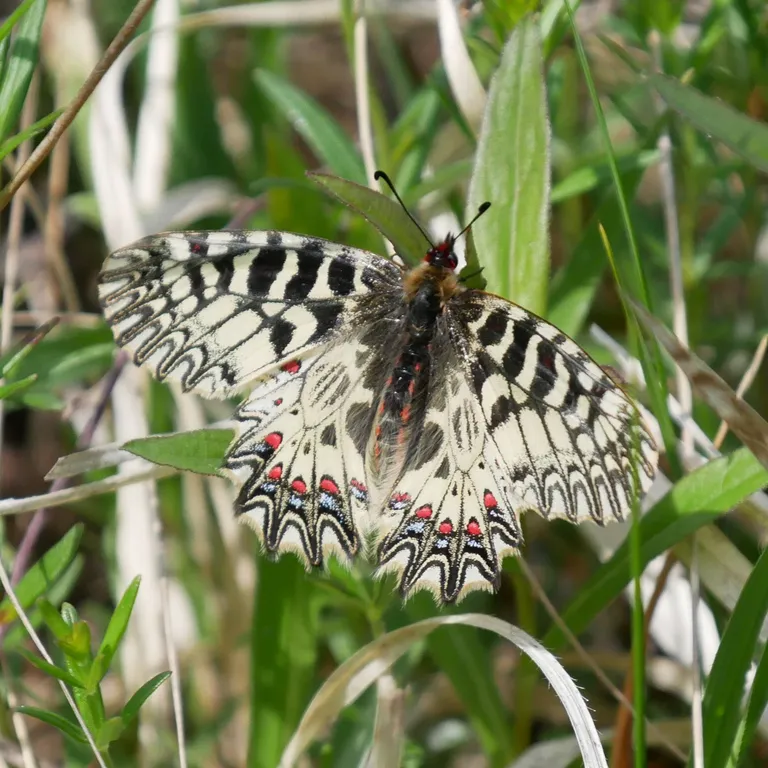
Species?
Zerynthia polyxena
